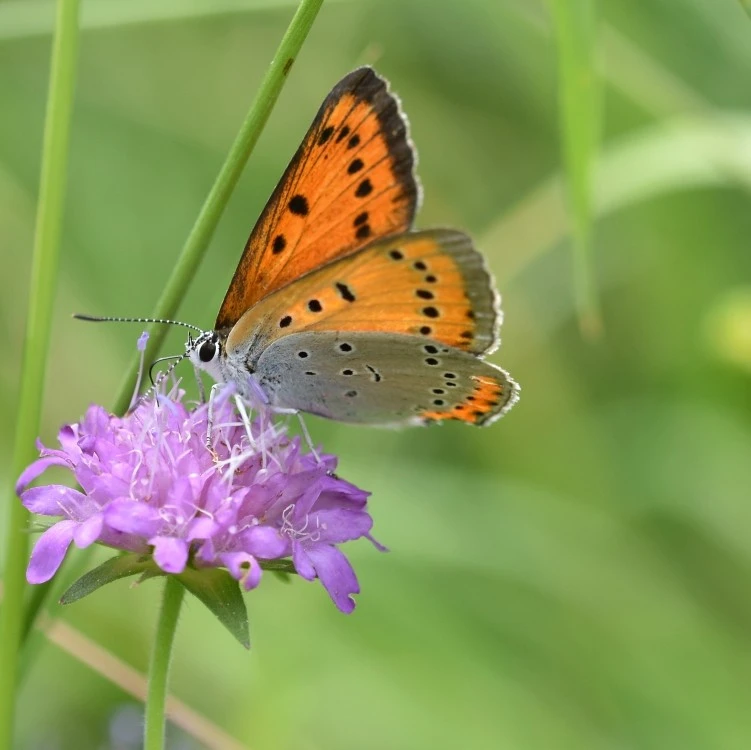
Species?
Lycaena dispar
